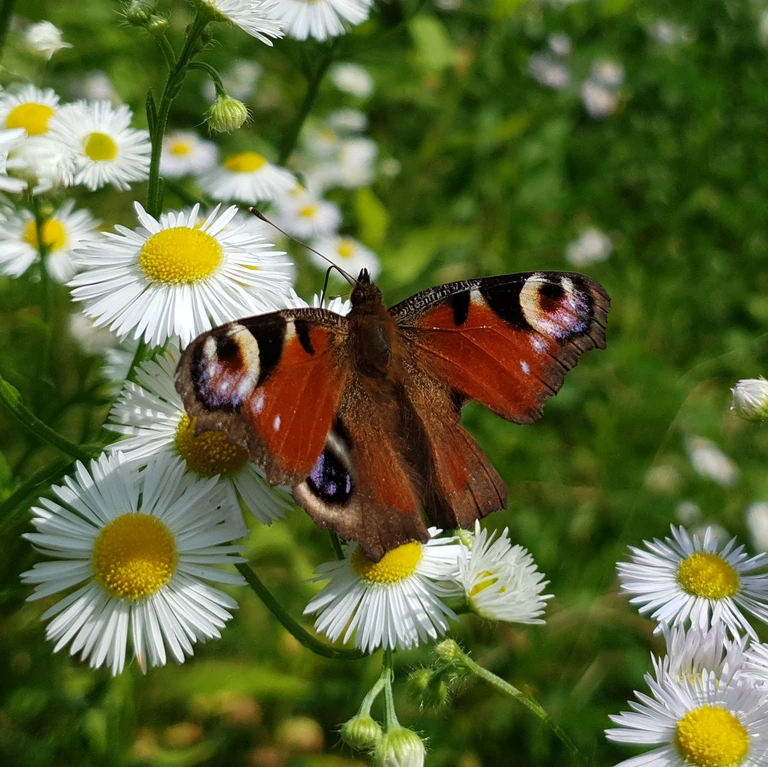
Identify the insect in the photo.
Aglais io
